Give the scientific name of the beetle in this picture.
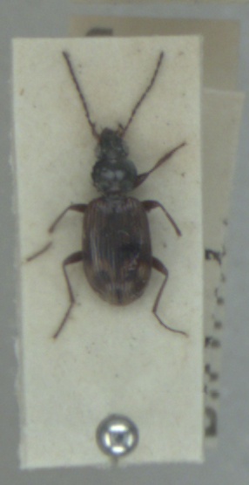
Bembidion dentellum
